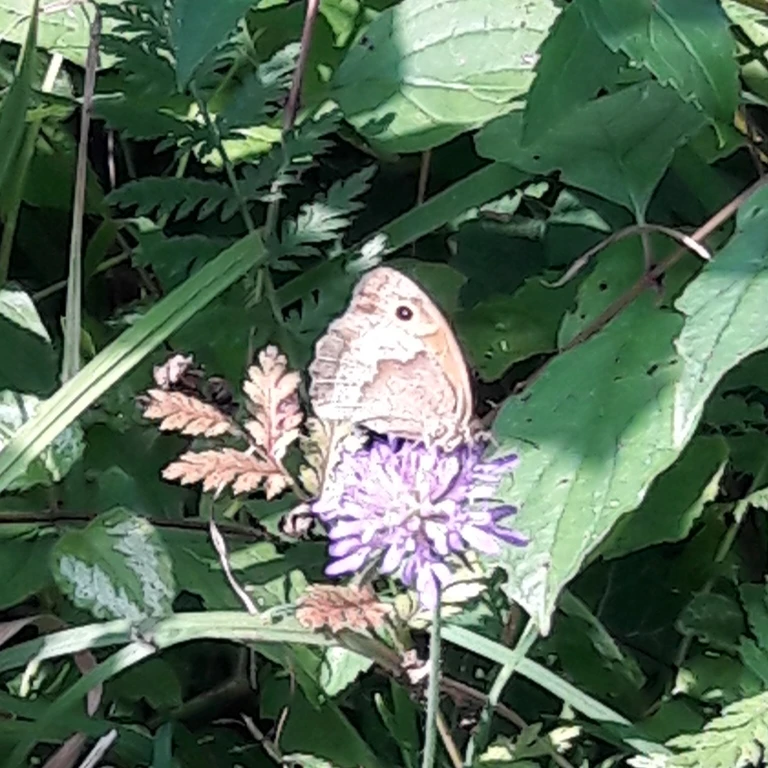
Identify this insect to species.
Maniola jurtina
